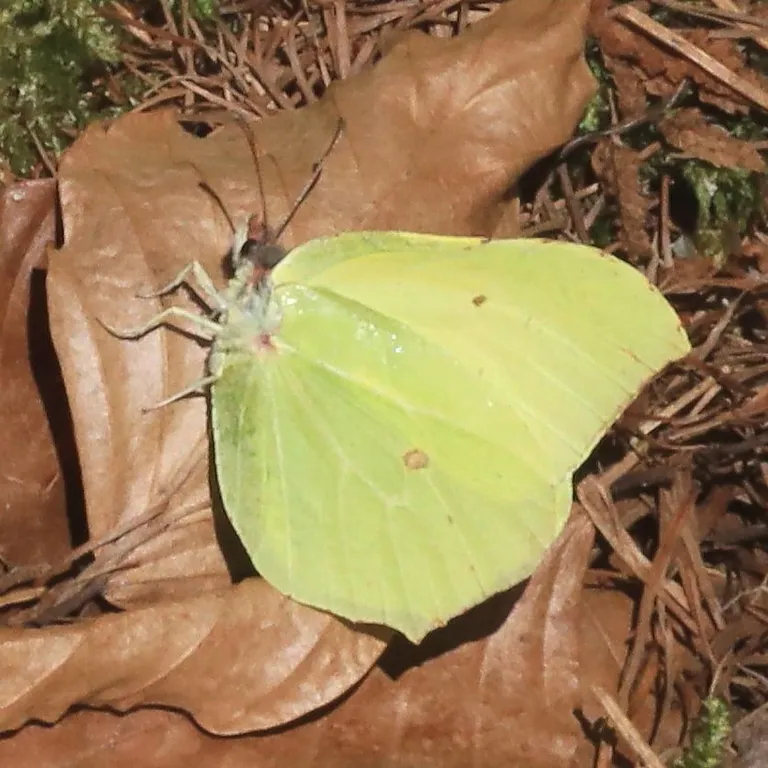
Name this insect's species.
Gonepteryx rhamni
